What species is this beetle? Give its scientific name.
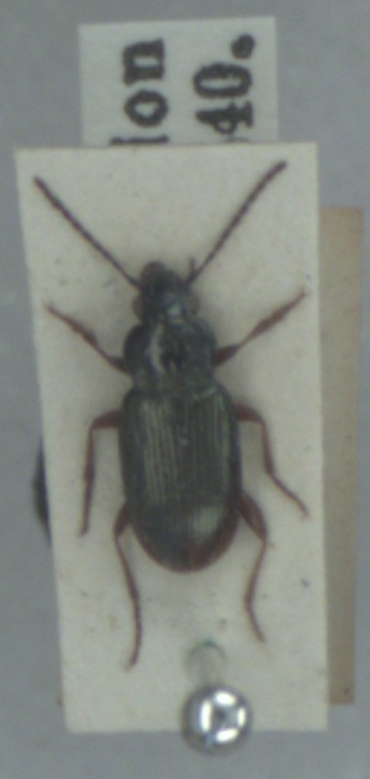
Pogonus littoralis
